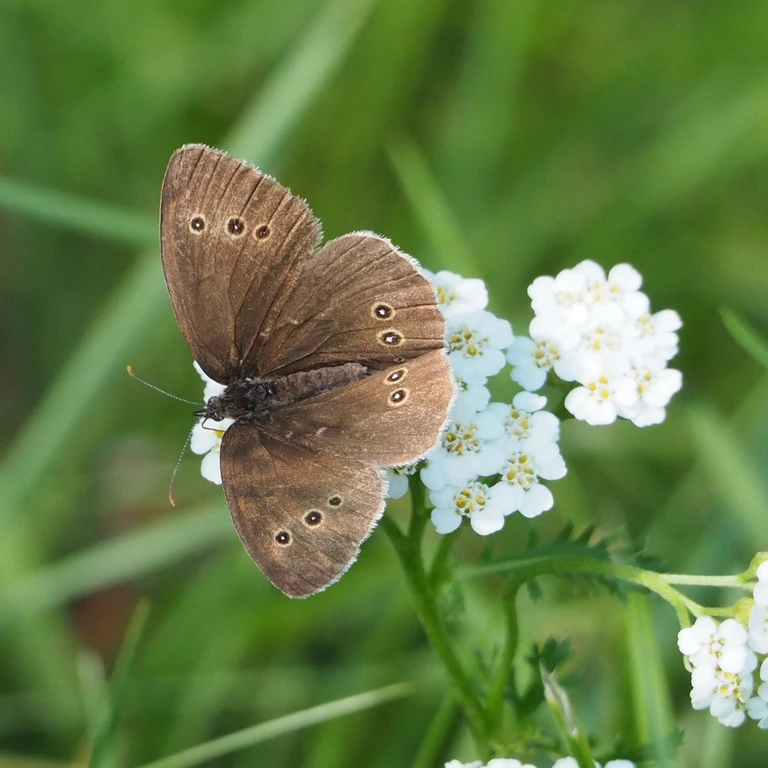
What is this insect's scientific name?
Aphantopus hyperantus
